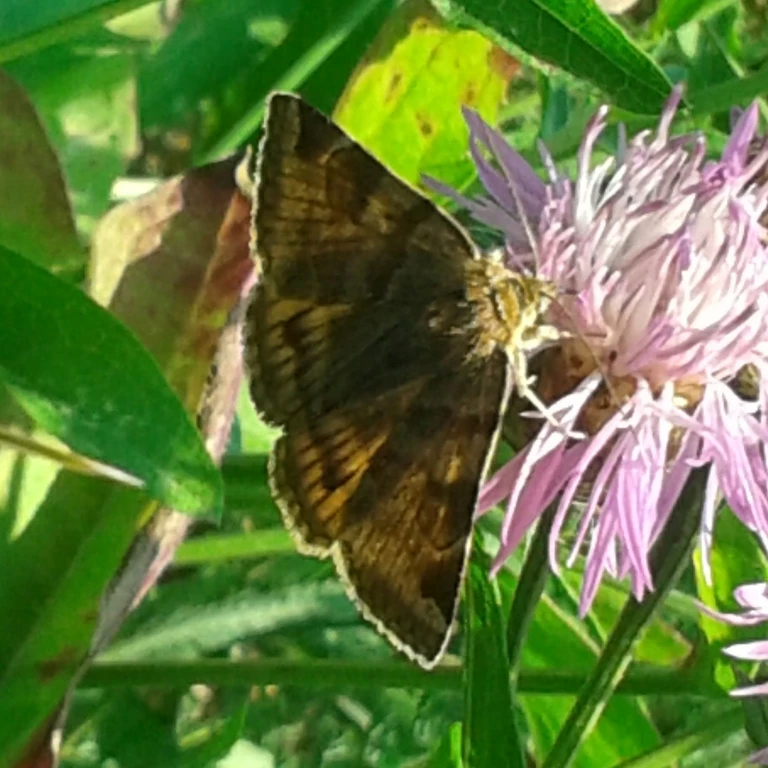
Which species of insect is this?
Euclidia glyphica
